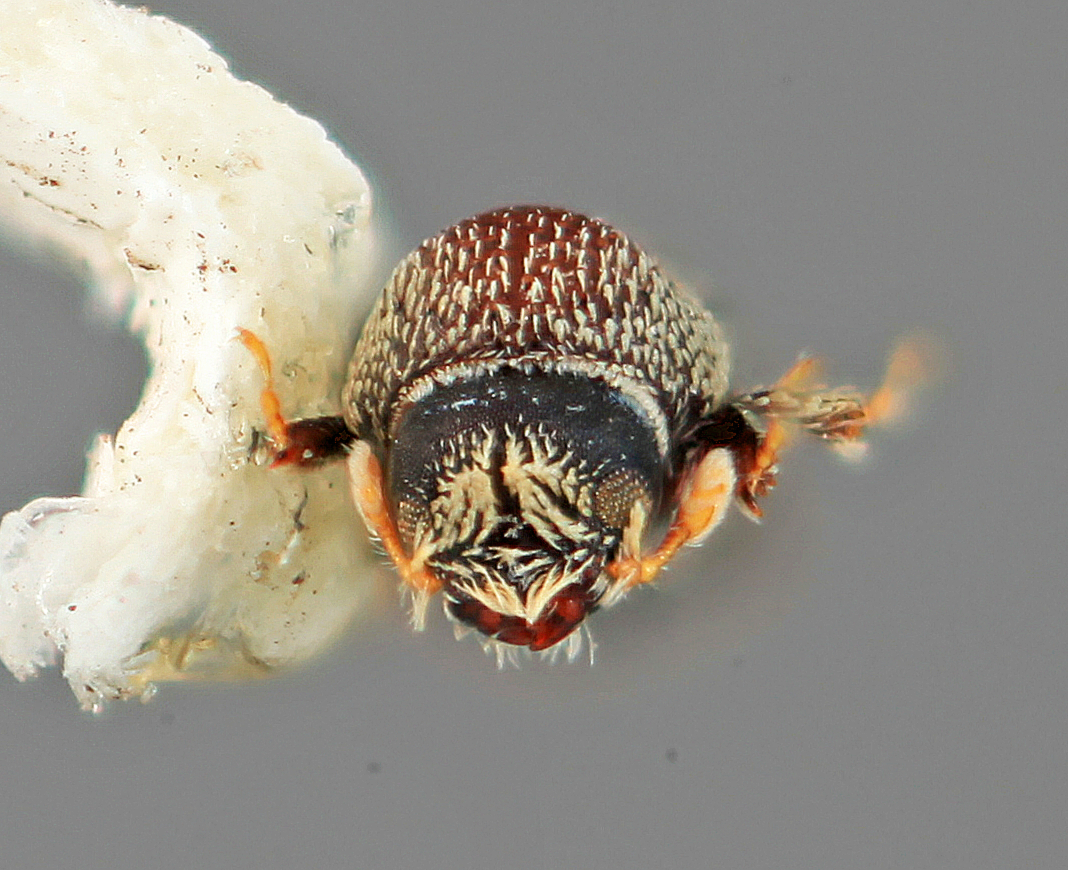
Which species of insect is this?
Micracisella squamatula (also Micracis squamatula)
